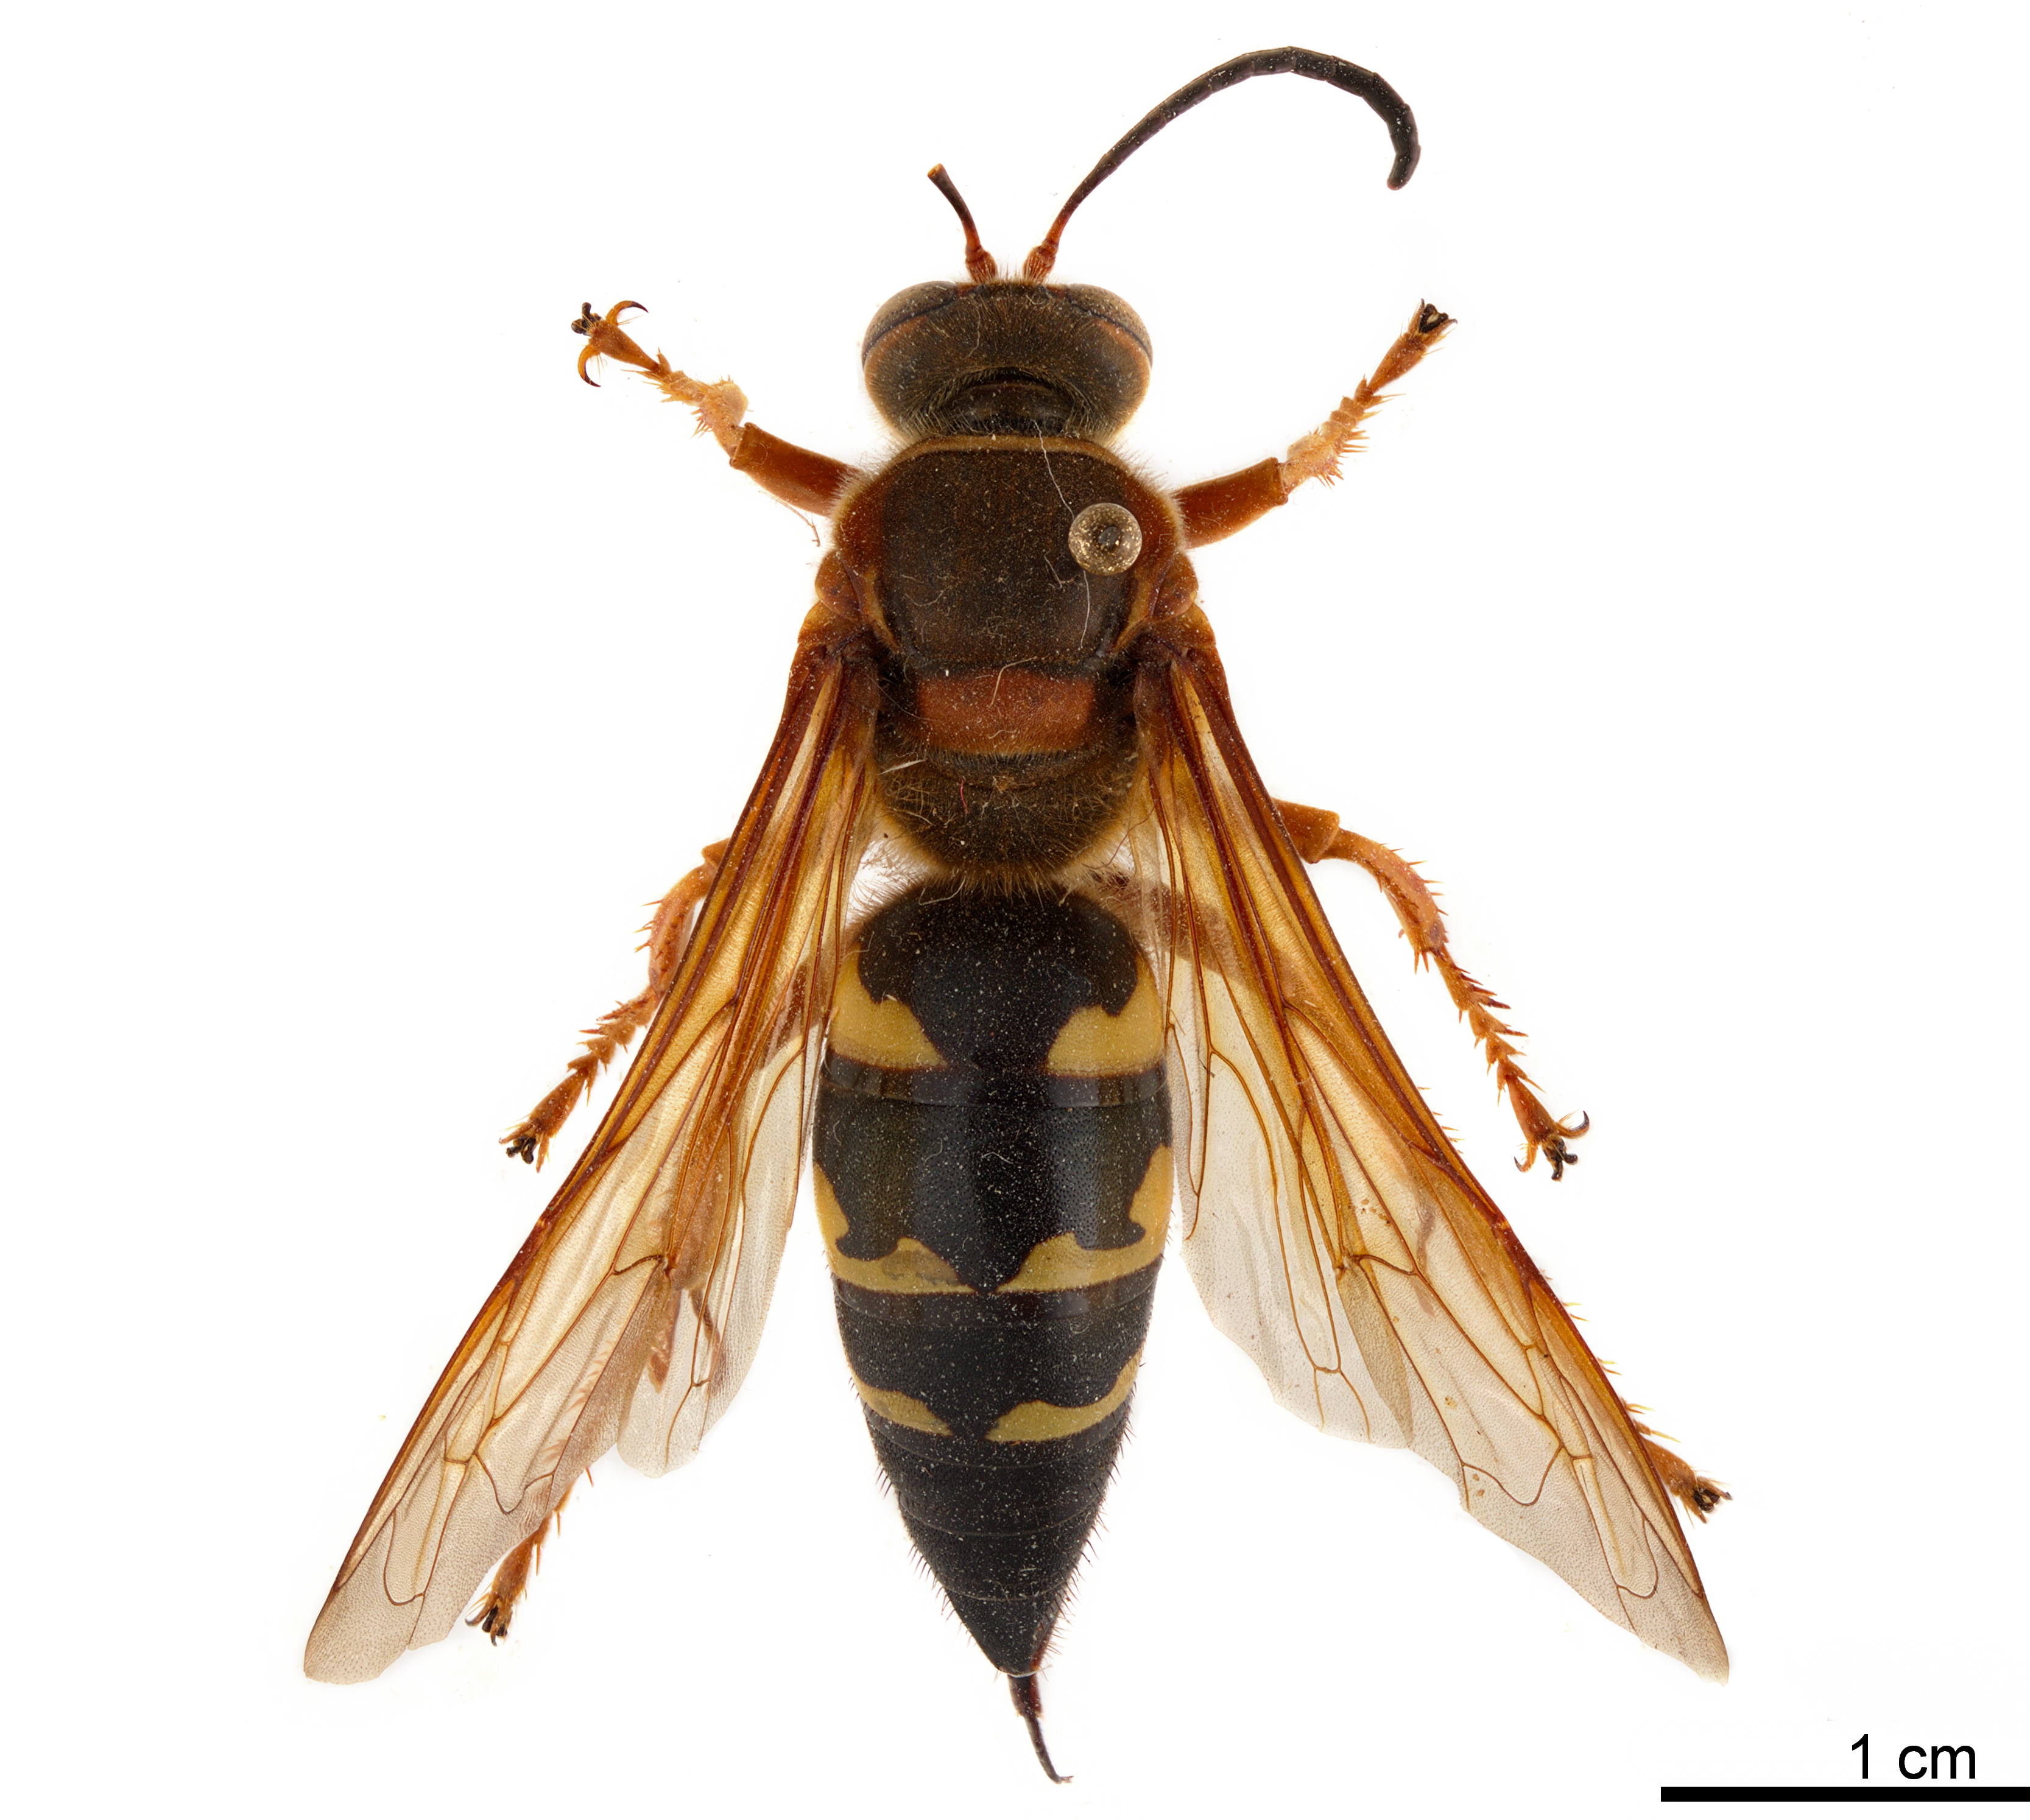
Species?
Sphecius speciosus
